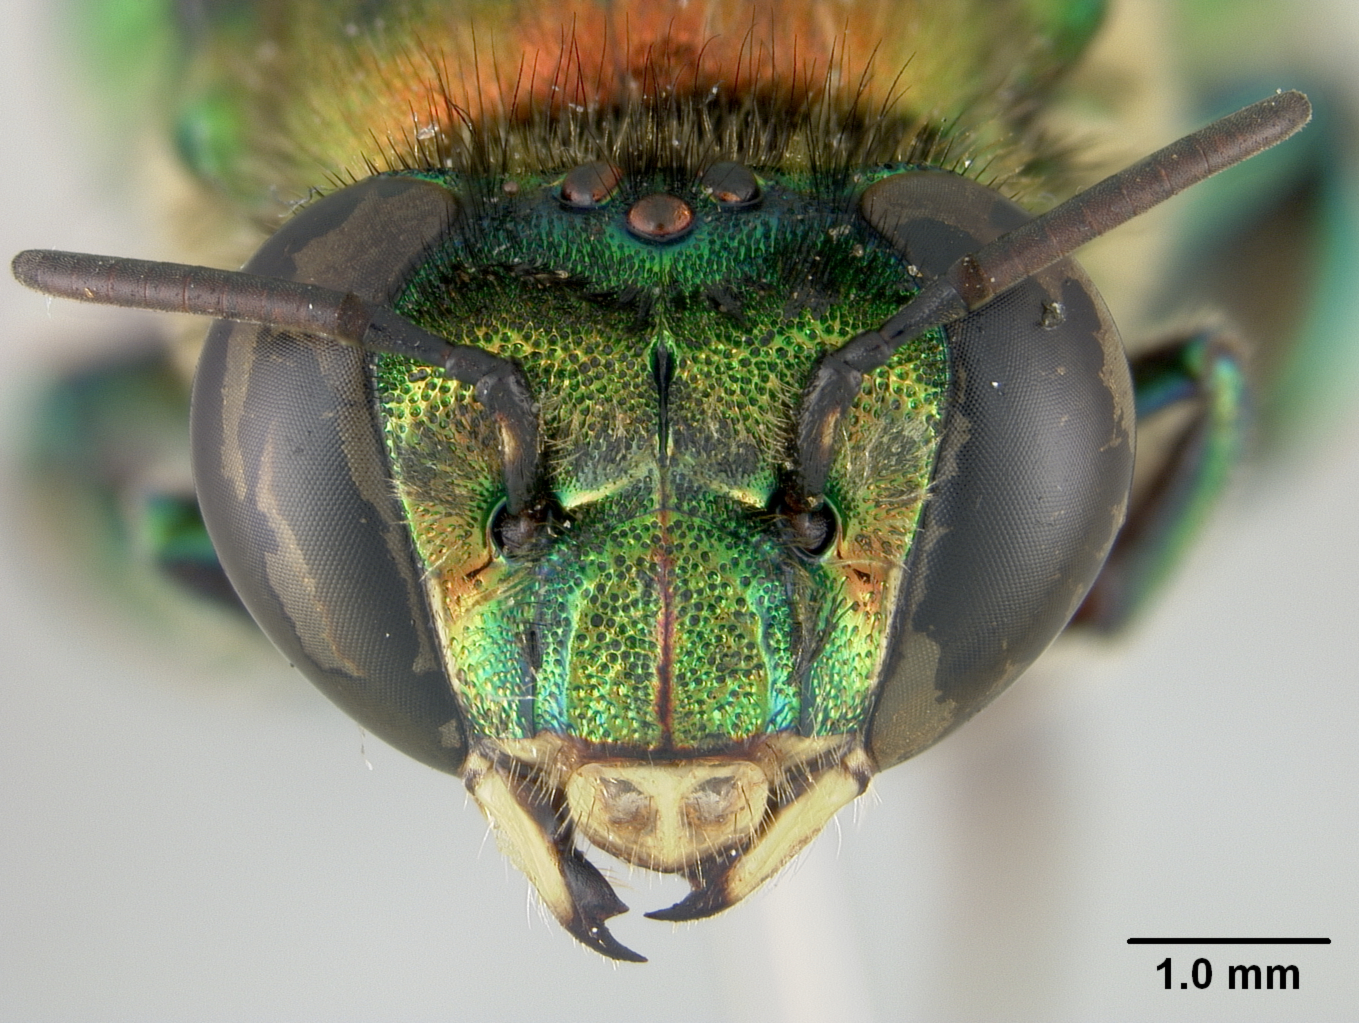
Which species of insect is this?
Euglossa erythrochlora
